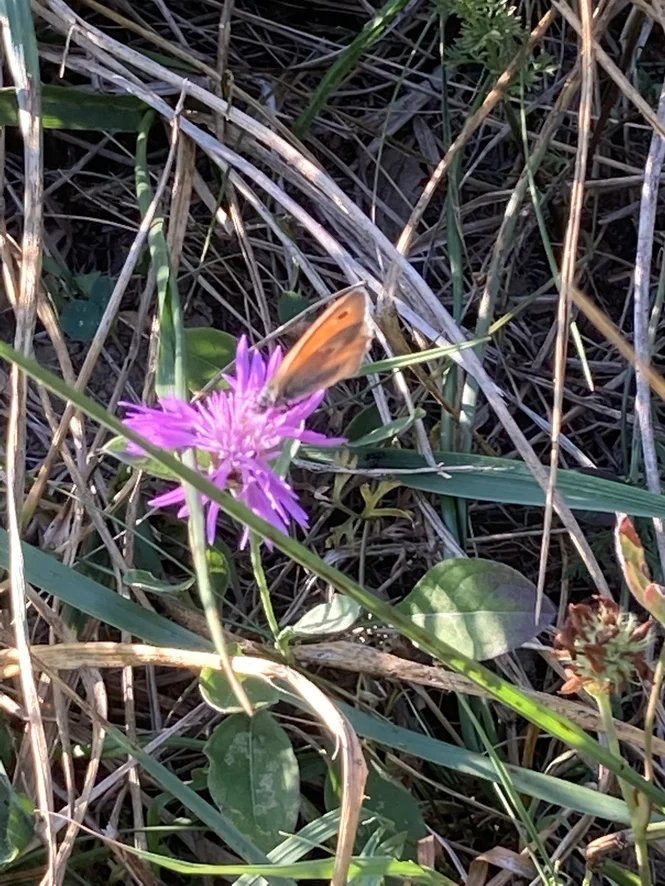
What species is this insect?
Coenonympha pamphilus
